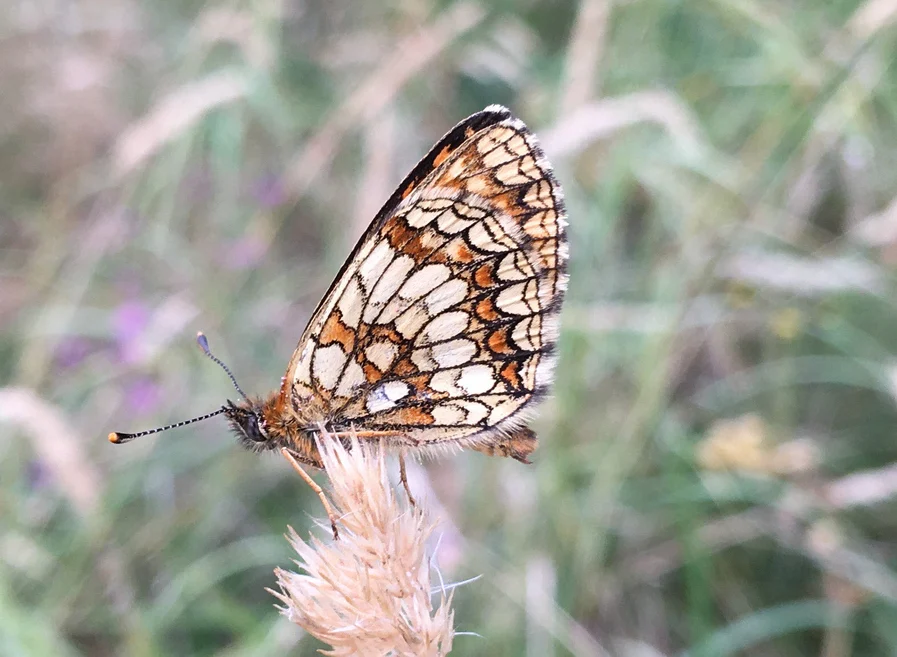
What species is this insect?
Melitaea athalia
